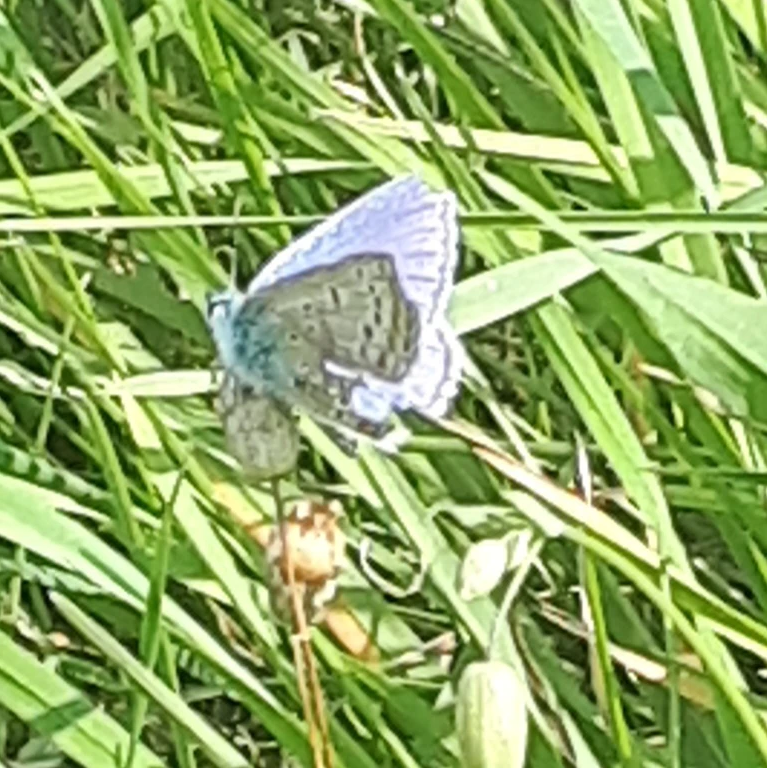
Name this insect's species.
Polyommatus icarus
